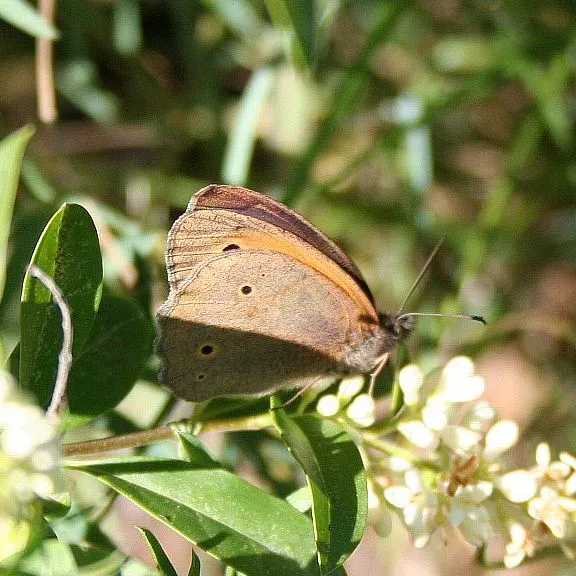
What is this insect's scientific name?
Maniola jurtina
